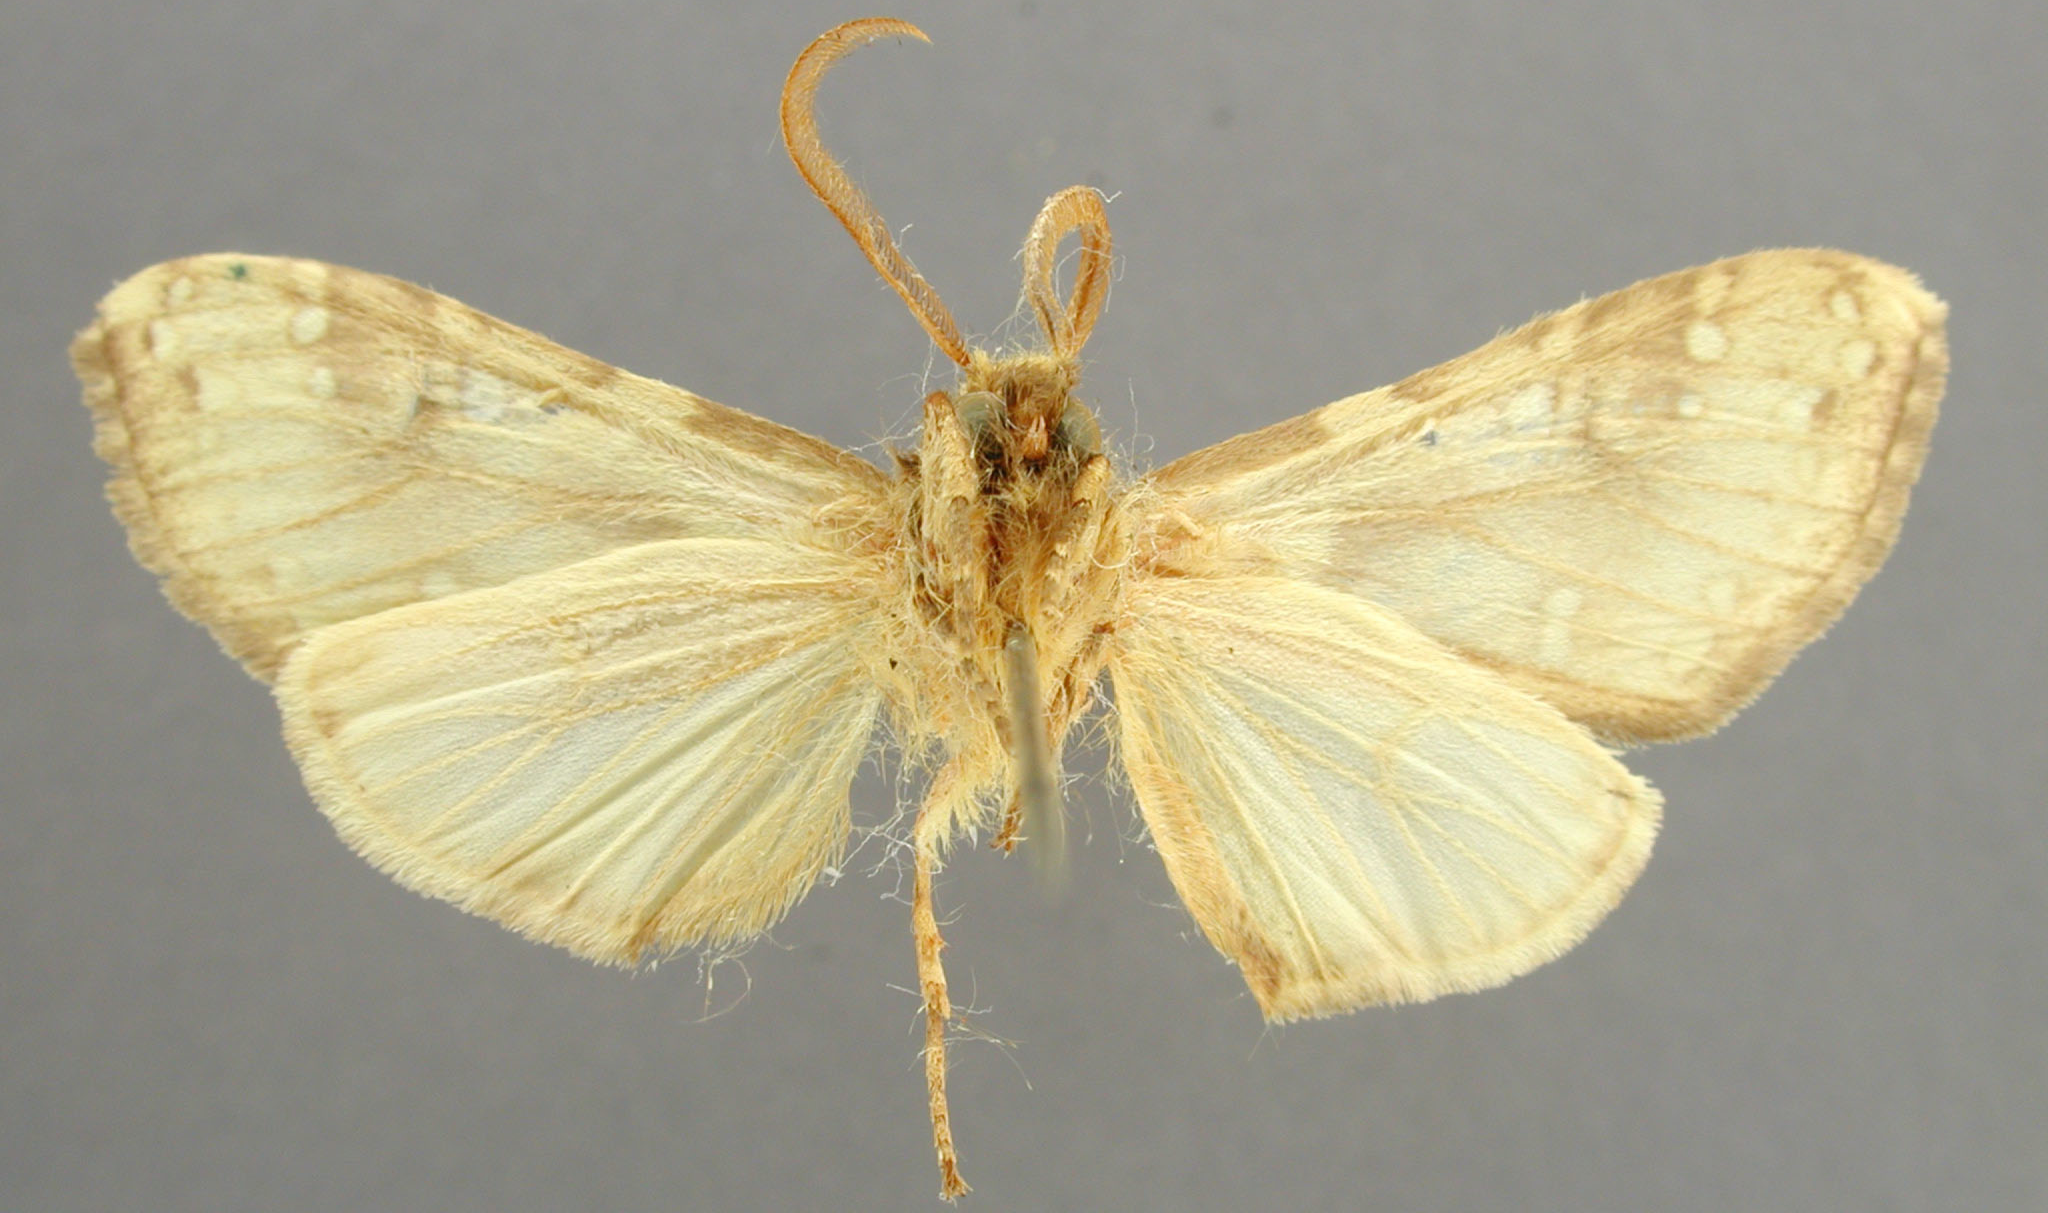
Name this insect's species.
Hypocrisias gemella
